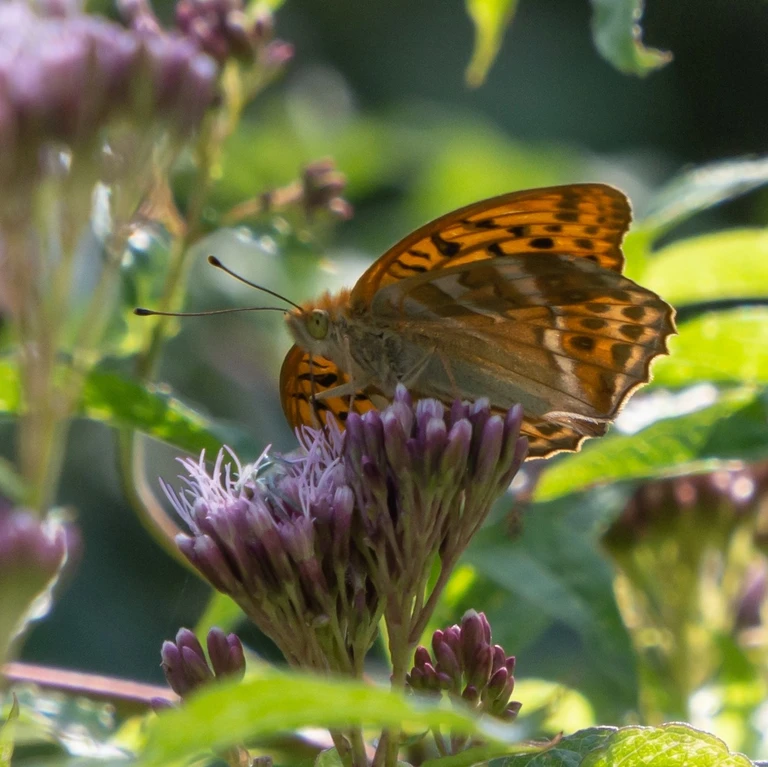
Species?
Argynnis paphia
